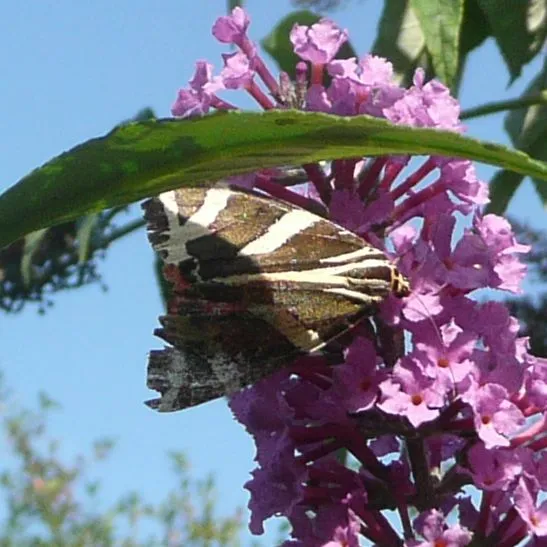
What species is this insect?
Euplagia quadripunctaria
